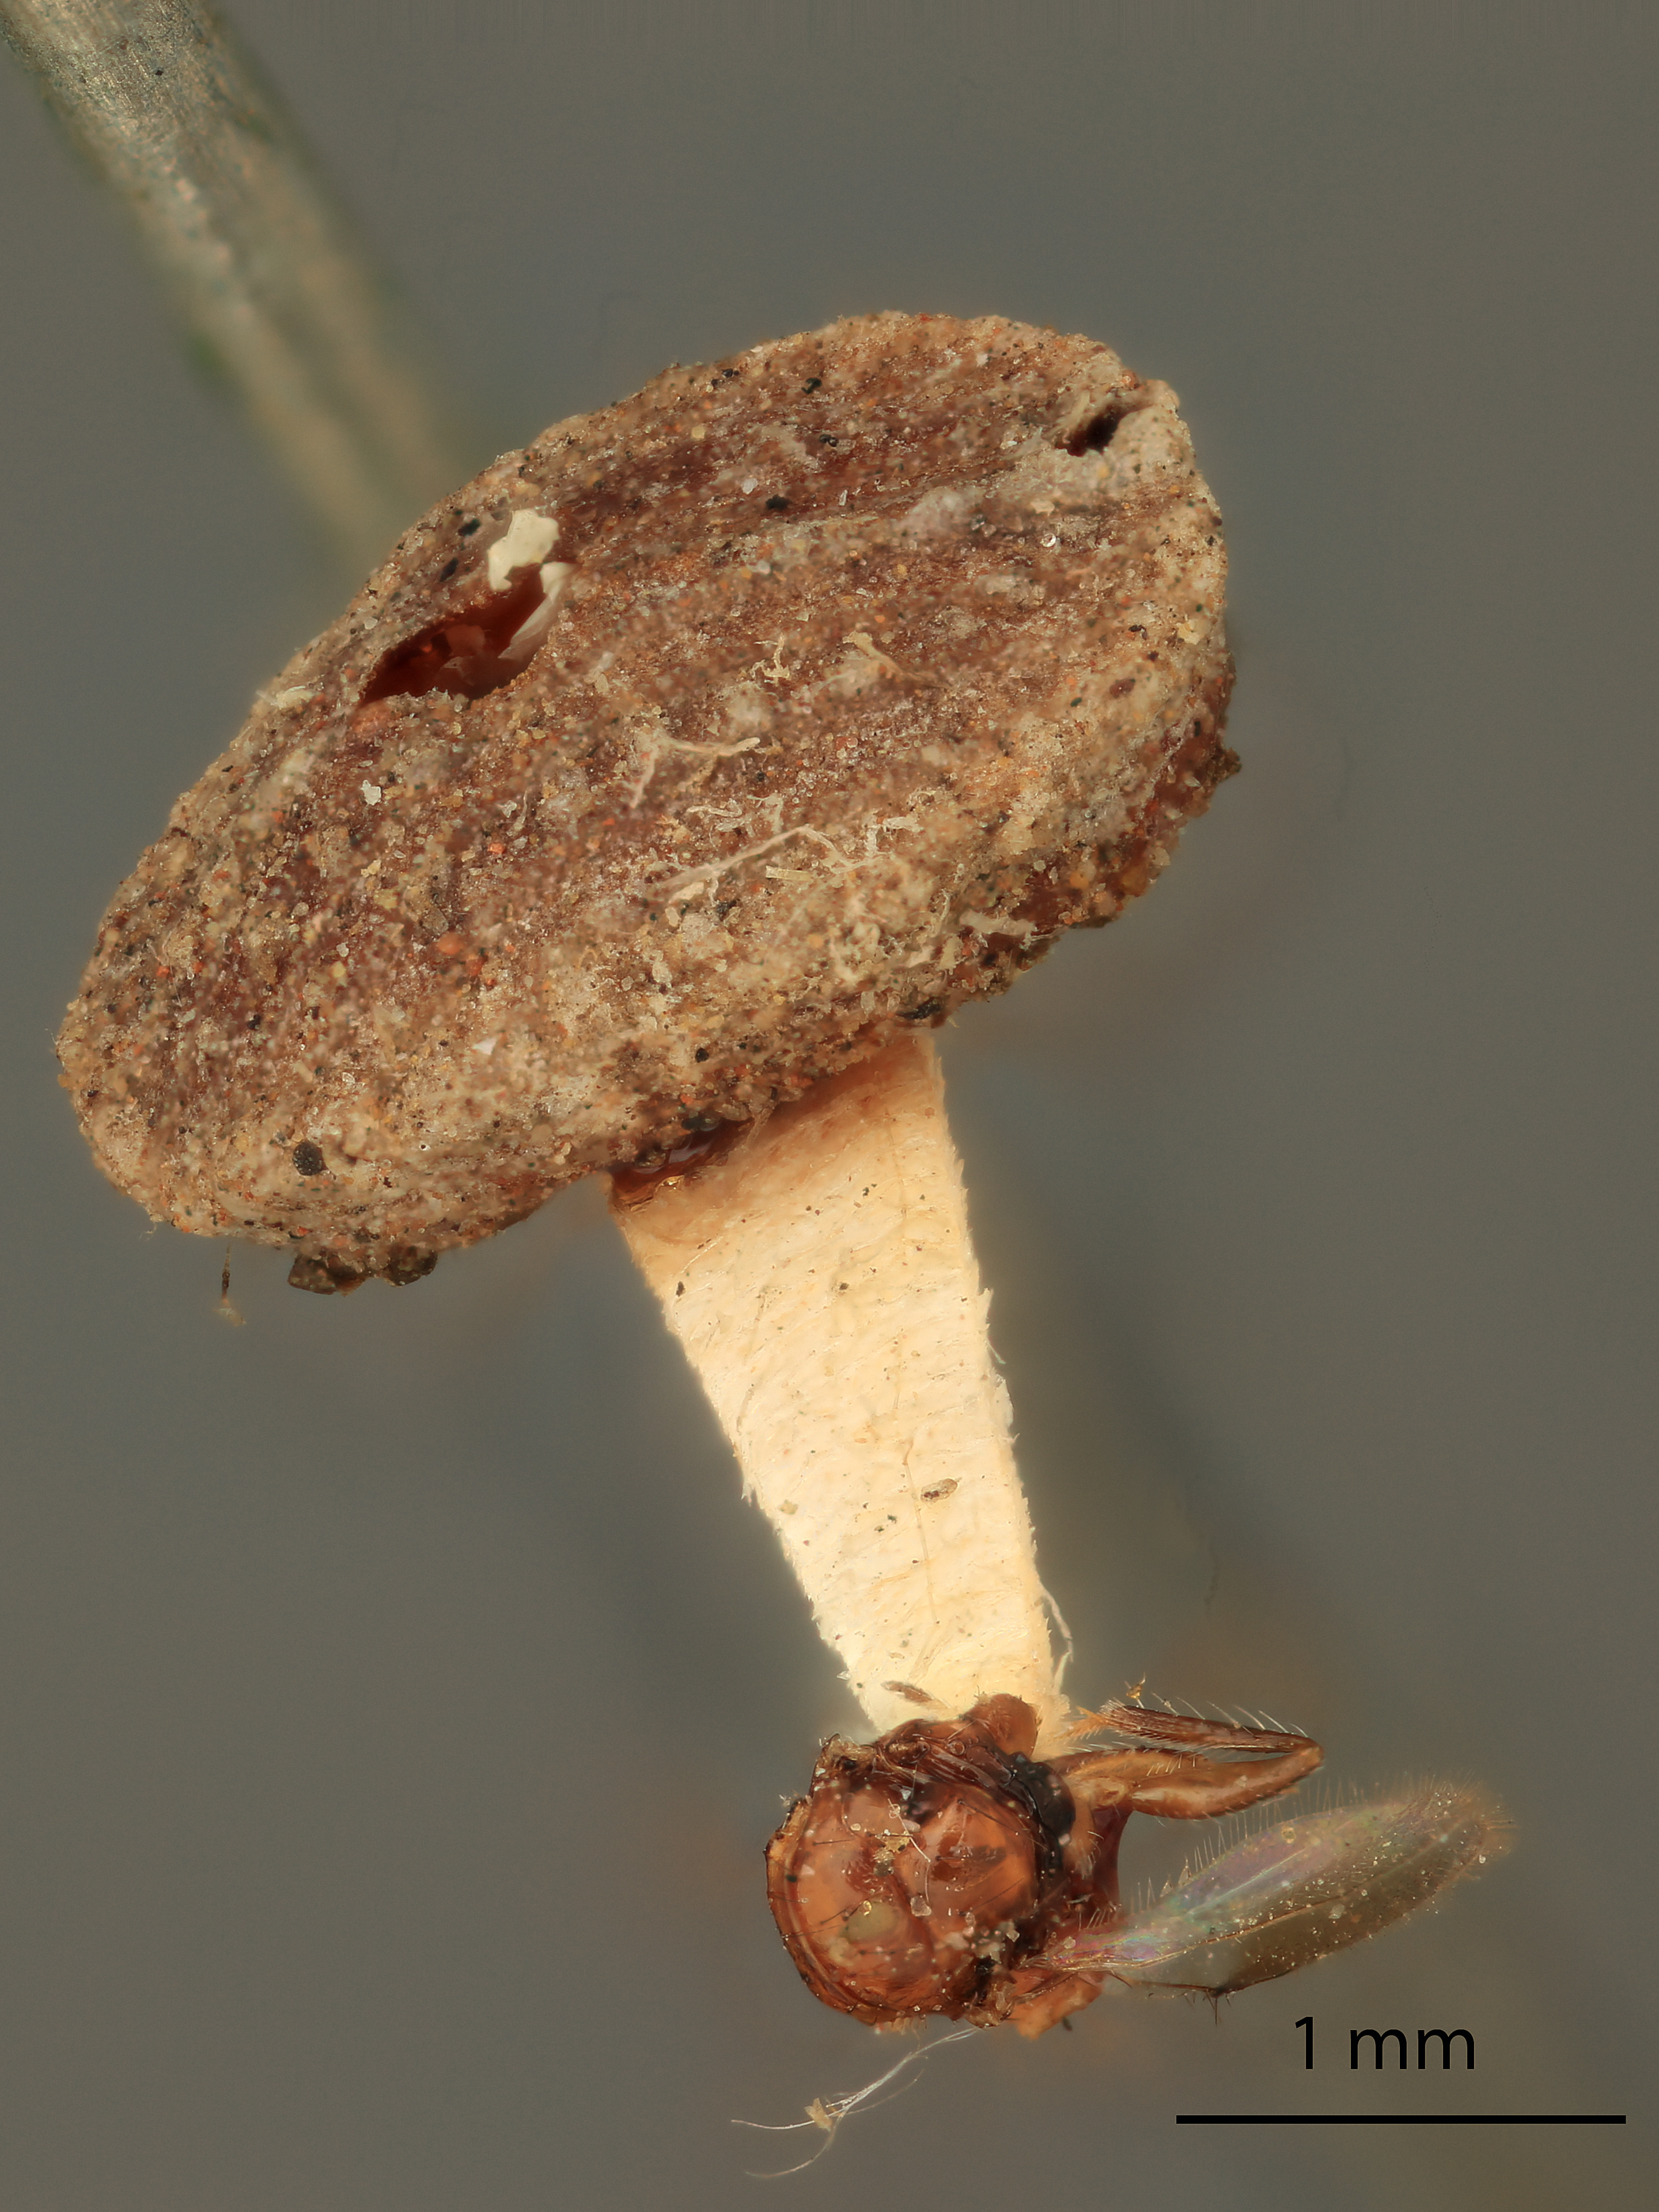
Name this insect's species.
Tomocerodes americana
